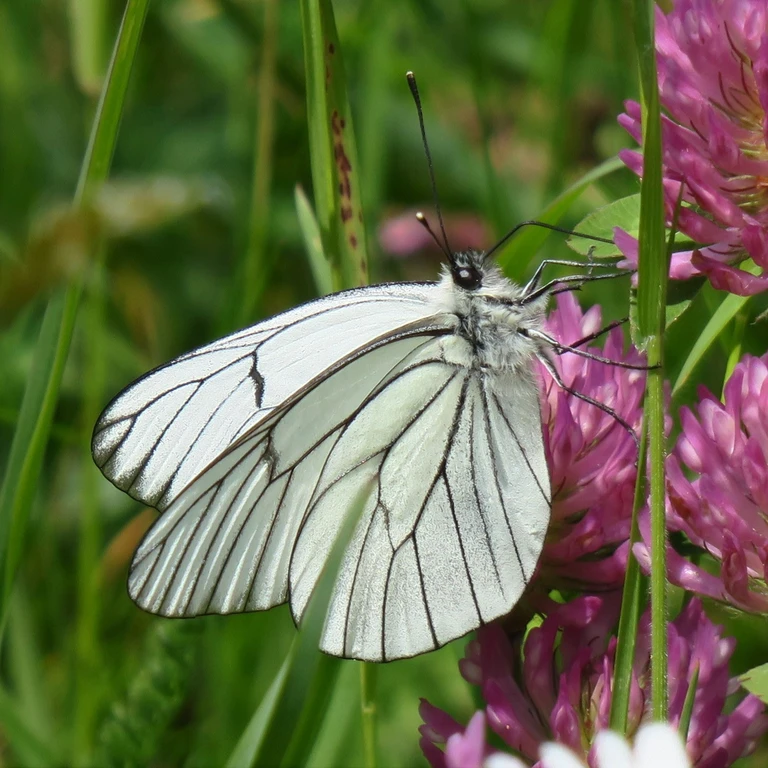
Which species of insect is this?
Aporia crataegi
